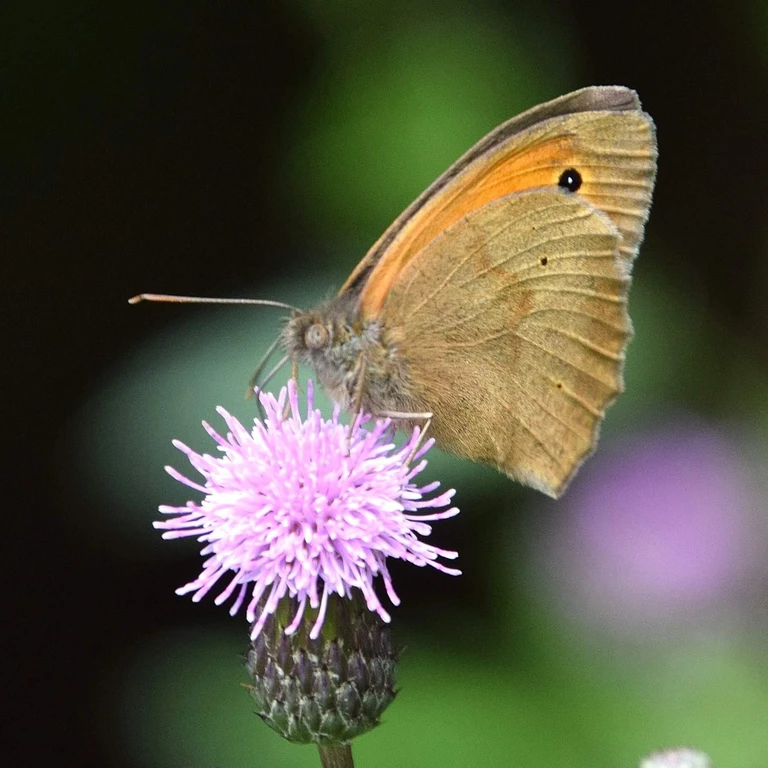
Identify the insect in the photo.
Maniola jurtina
